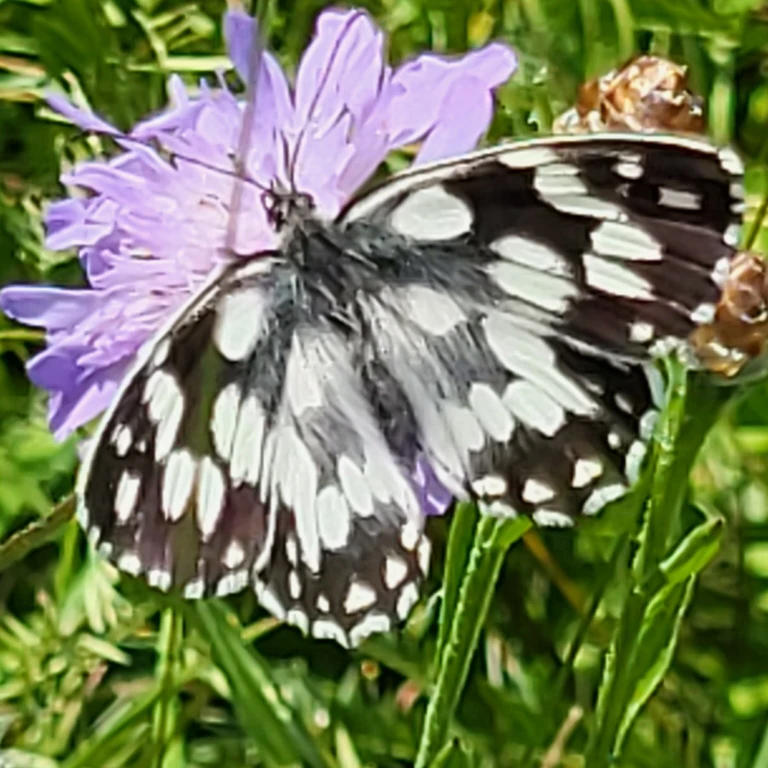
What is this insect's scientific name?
Melanargia galathea
